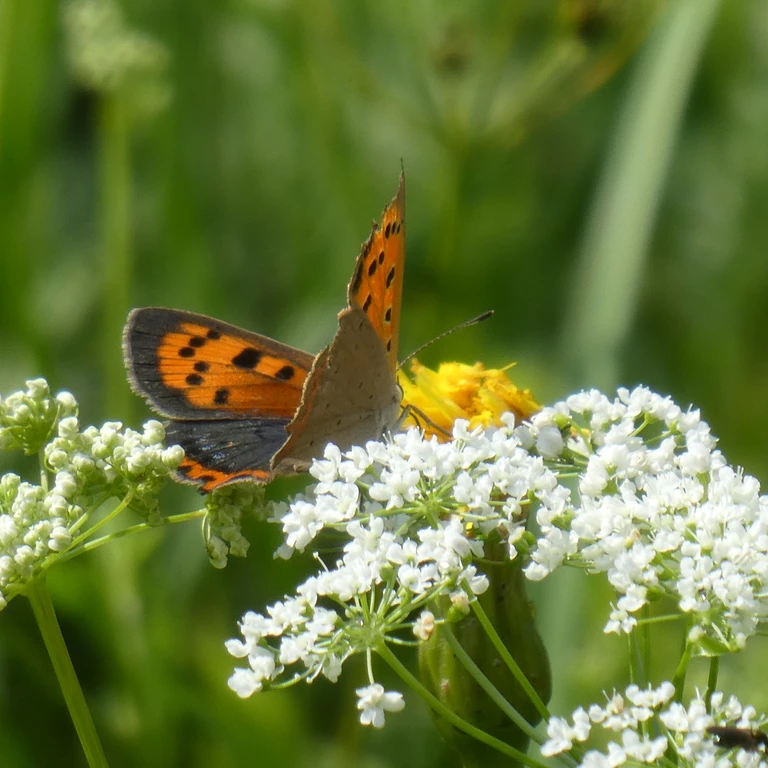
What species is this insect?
Lycaena phlaeas
